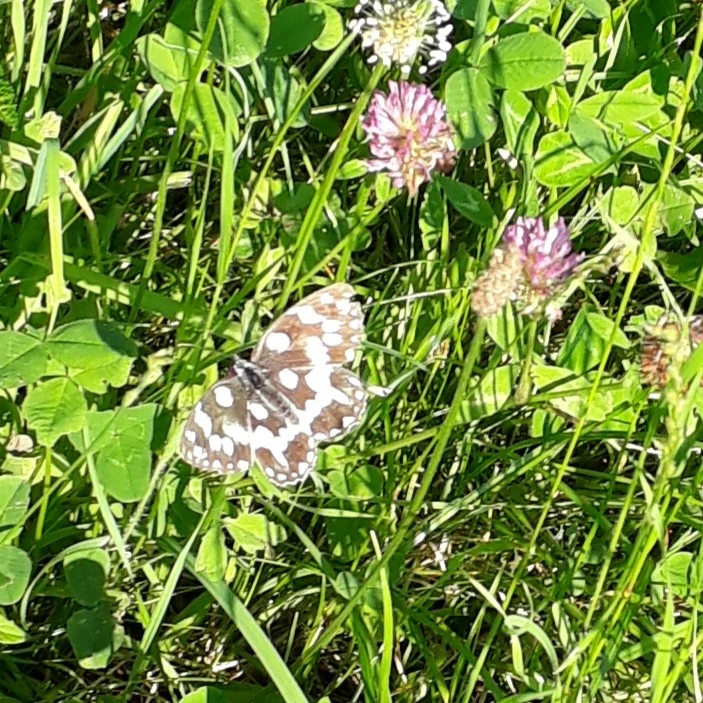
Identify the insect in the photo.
Melanargia galathea
